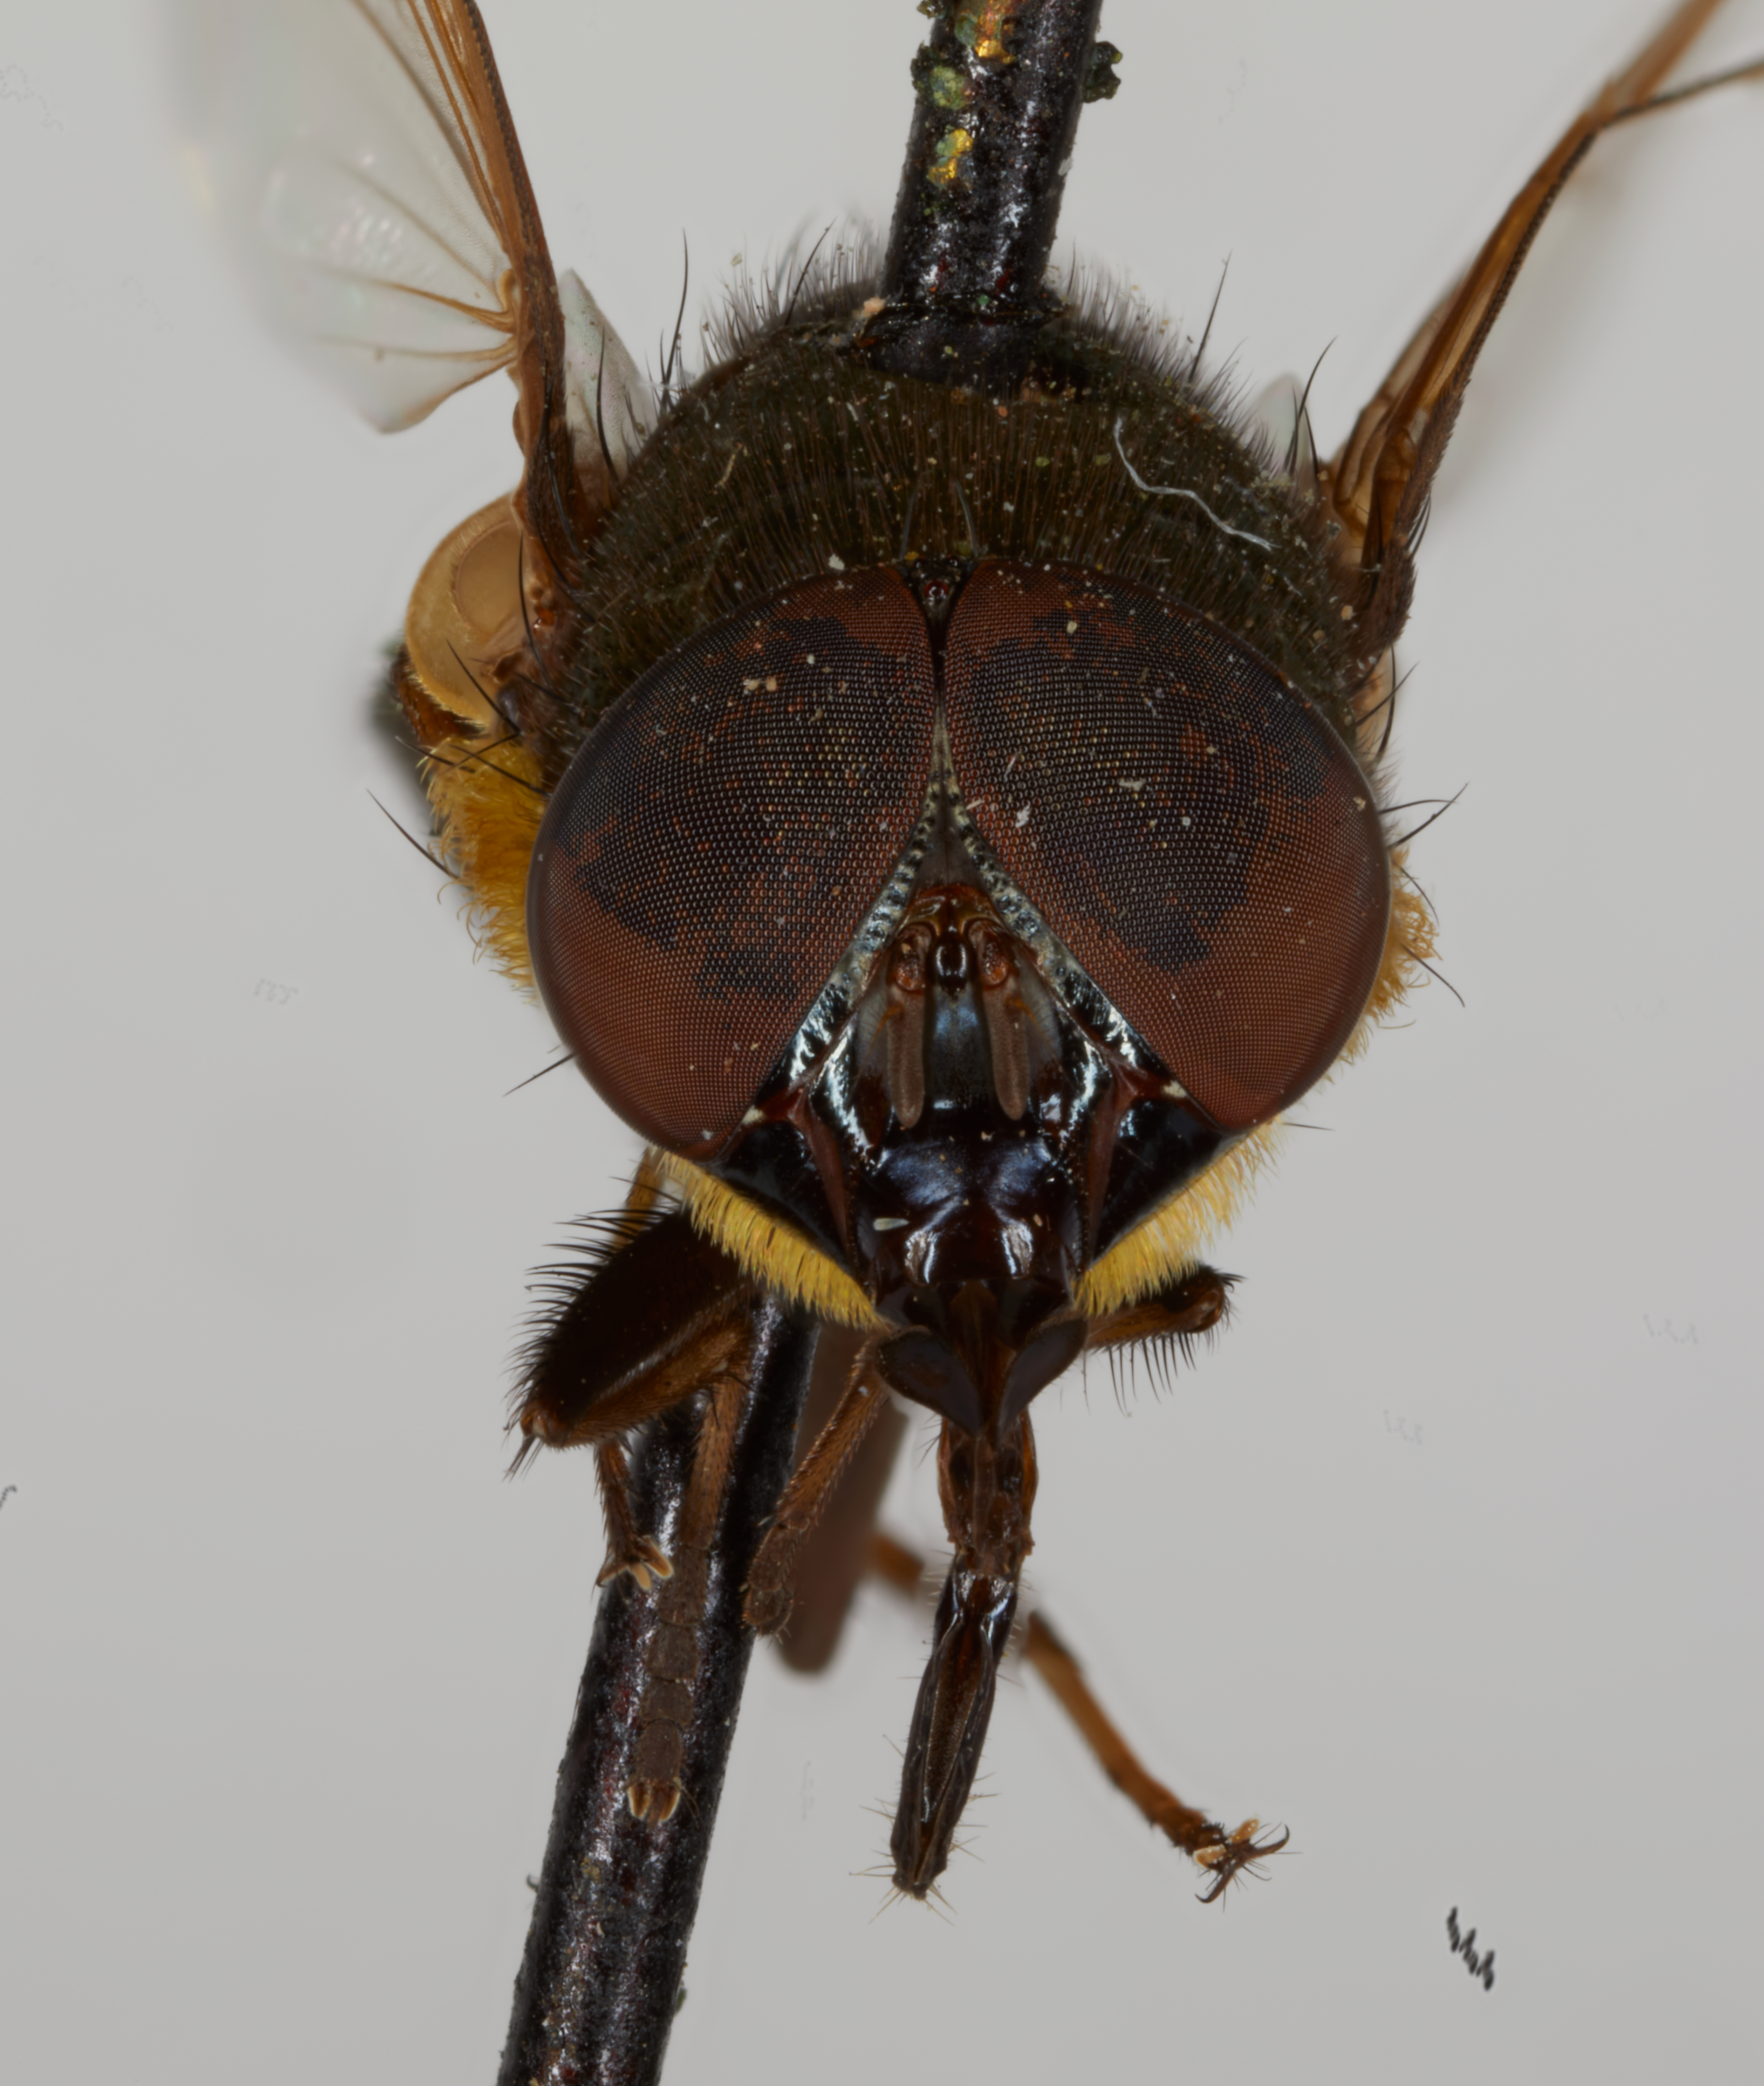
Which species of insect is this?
Rhinia melastoma (also Euidiella purpurea)
